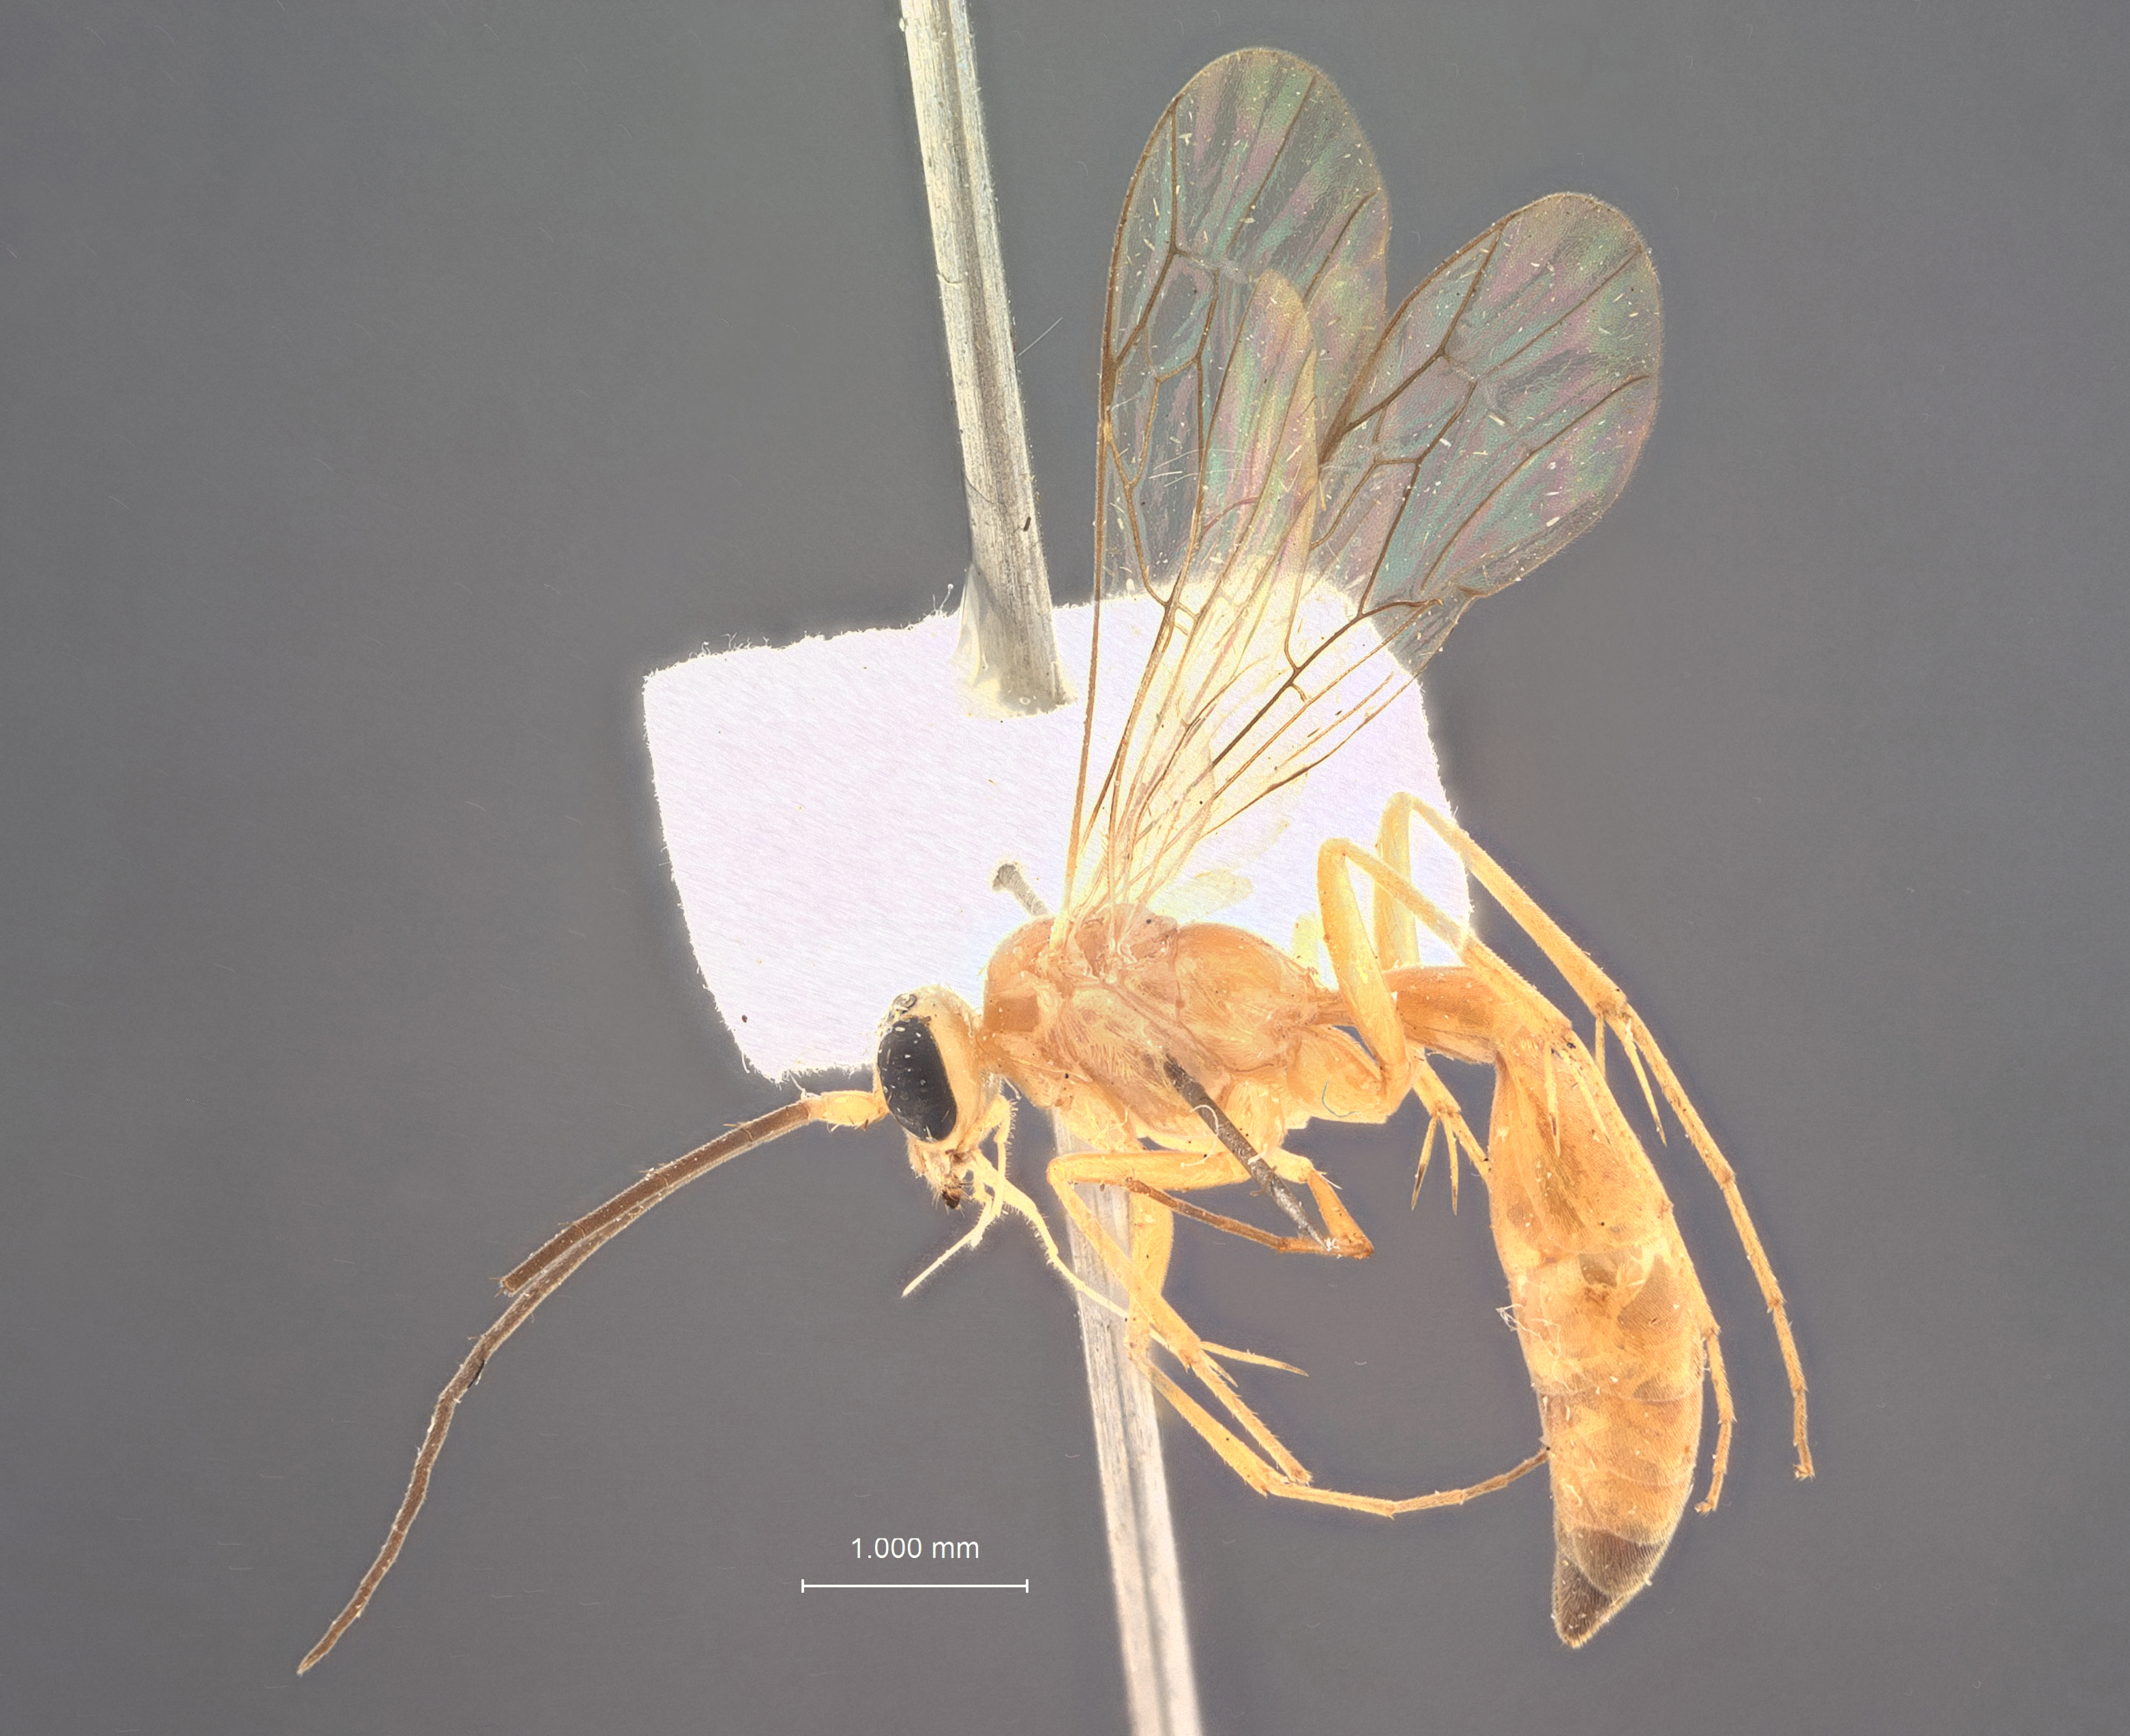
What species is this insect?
Paniscomima darlingi
